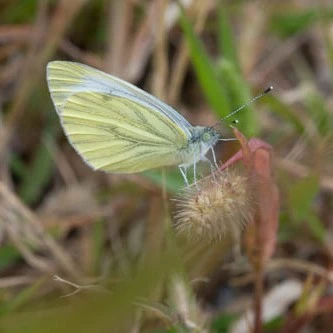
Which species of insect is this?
Pieris napi
